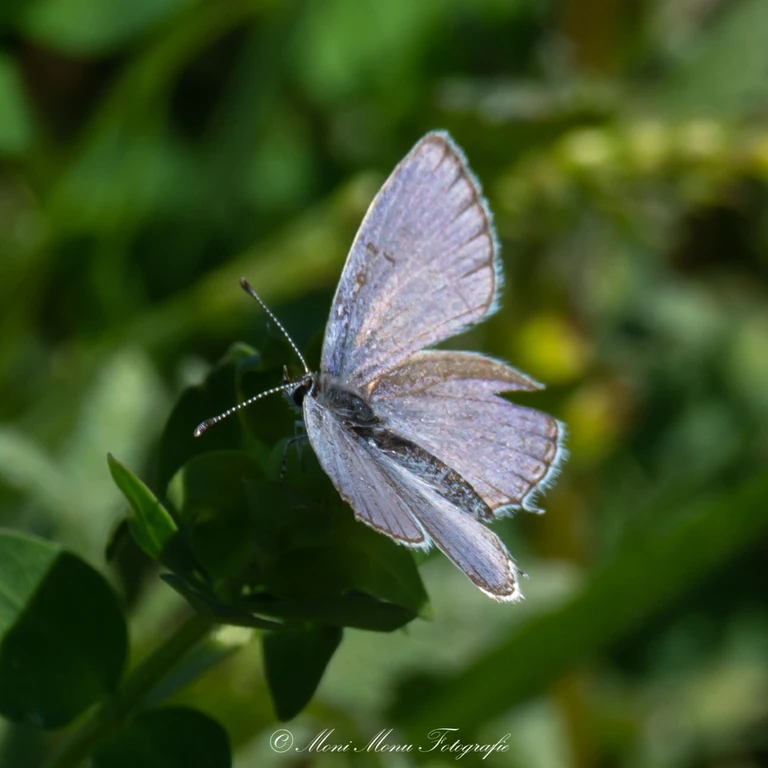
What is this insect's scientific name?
Cupido argiades (also Elkalyce argiades)
